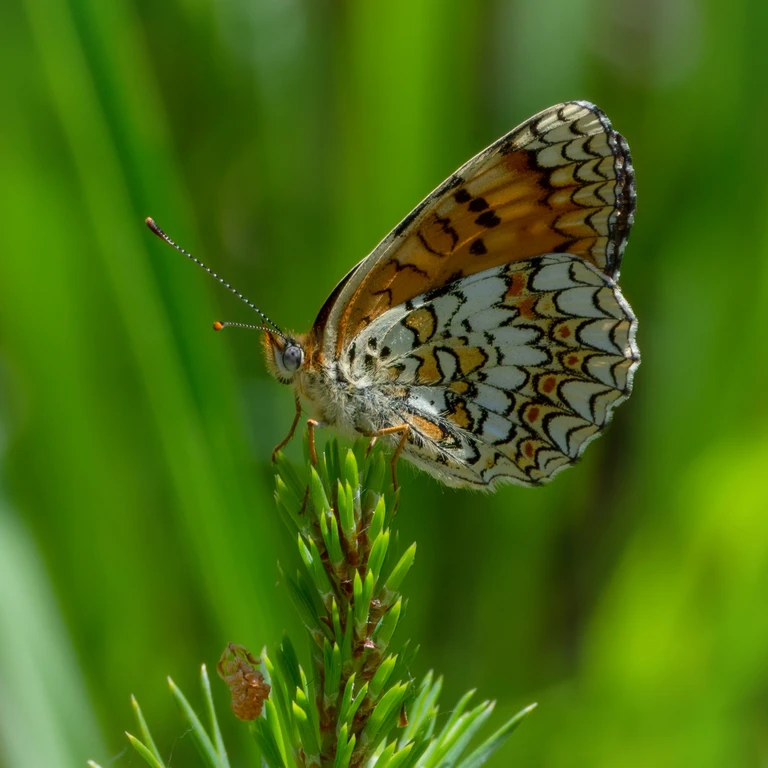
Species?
Melitaea phoebe
